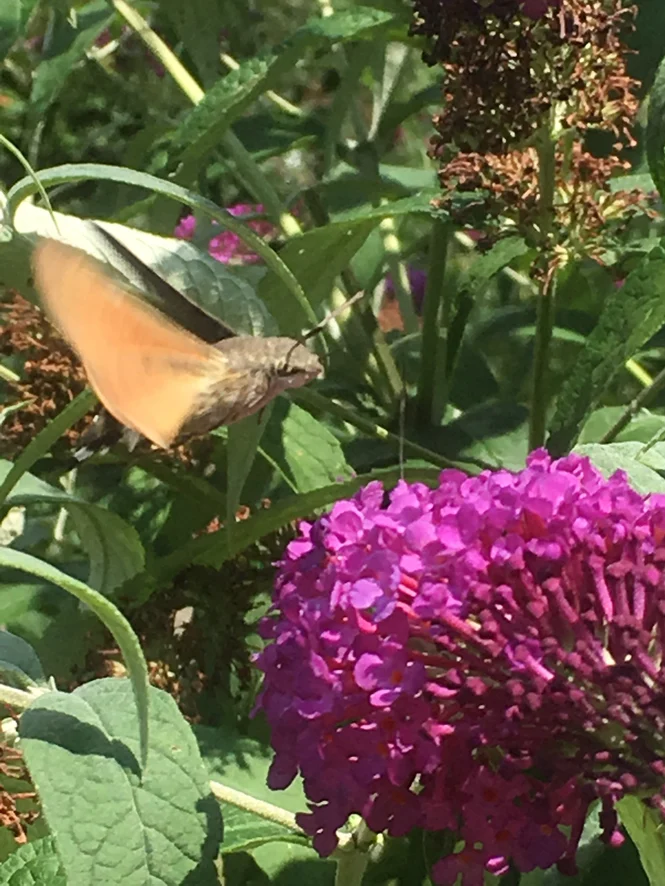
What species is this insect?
Macroglossum stellatarum
